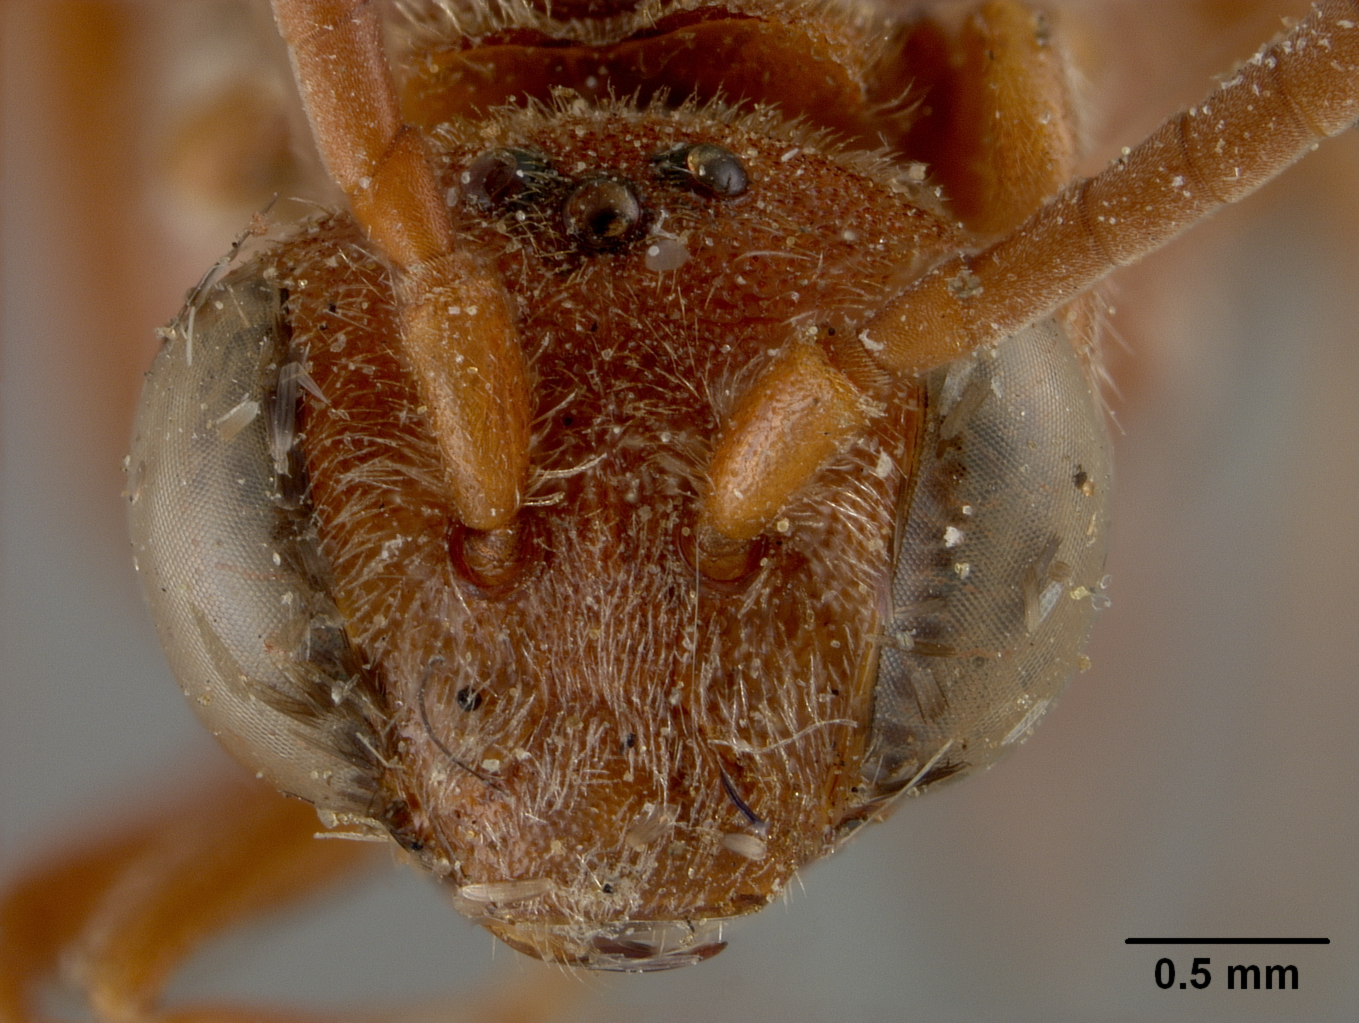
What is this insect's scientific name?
Nomada erythrochroa
